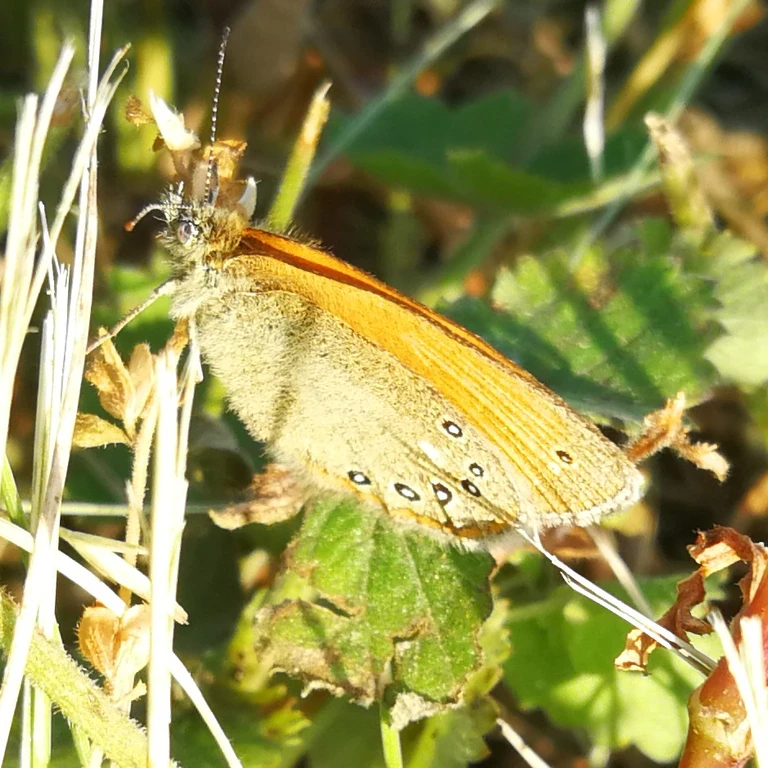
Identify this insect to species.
Coenonympha glycerion (also Coenonympha iphis)
